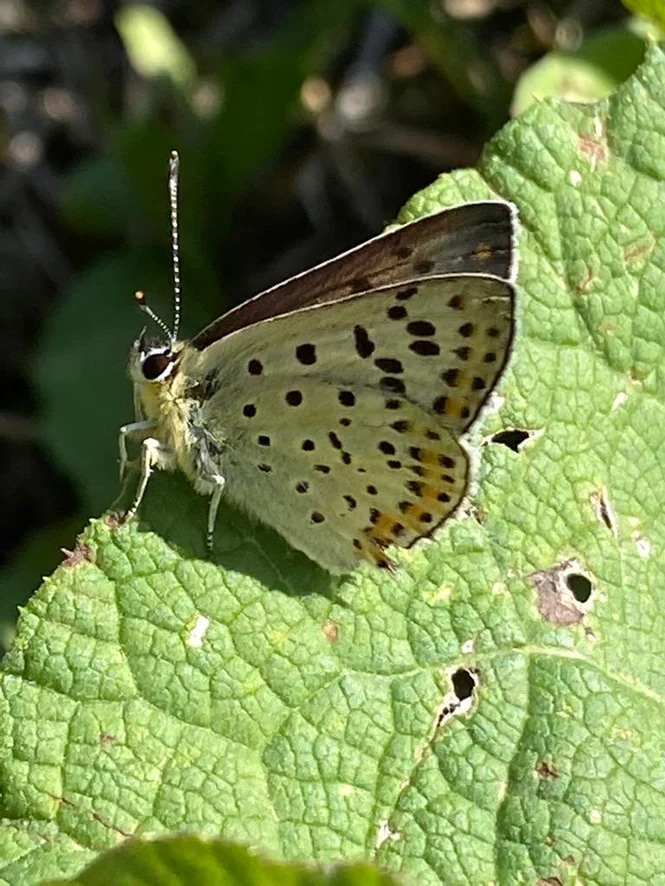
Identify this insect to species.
Lycaena tityrus (also Loweia tityrus)
